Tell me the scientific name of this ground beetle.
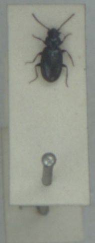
Bembidion minimum
